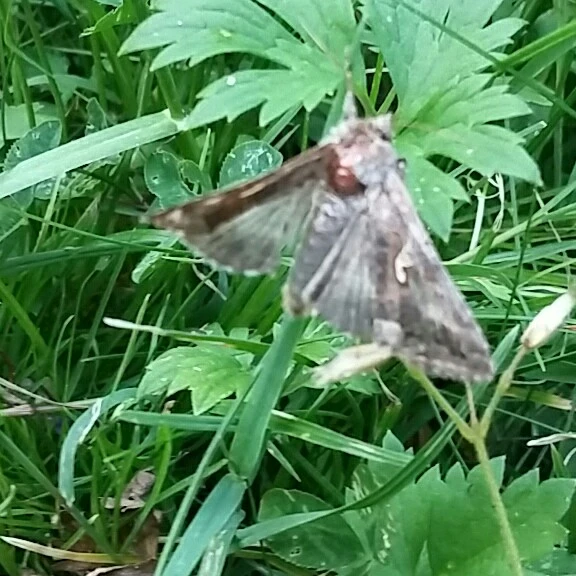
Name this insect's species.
Autographa gamma
